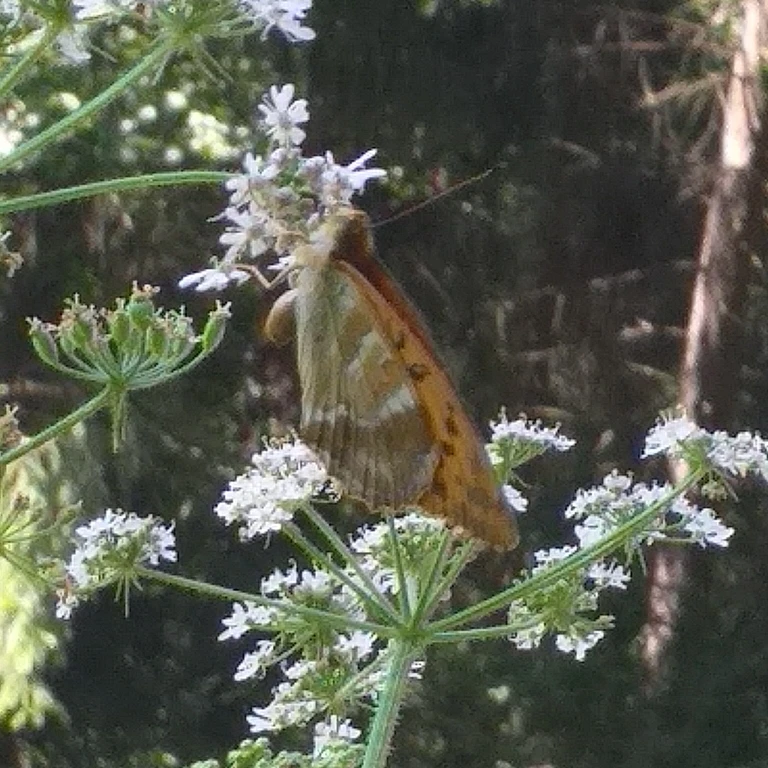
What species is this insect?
Argynnis paphia
